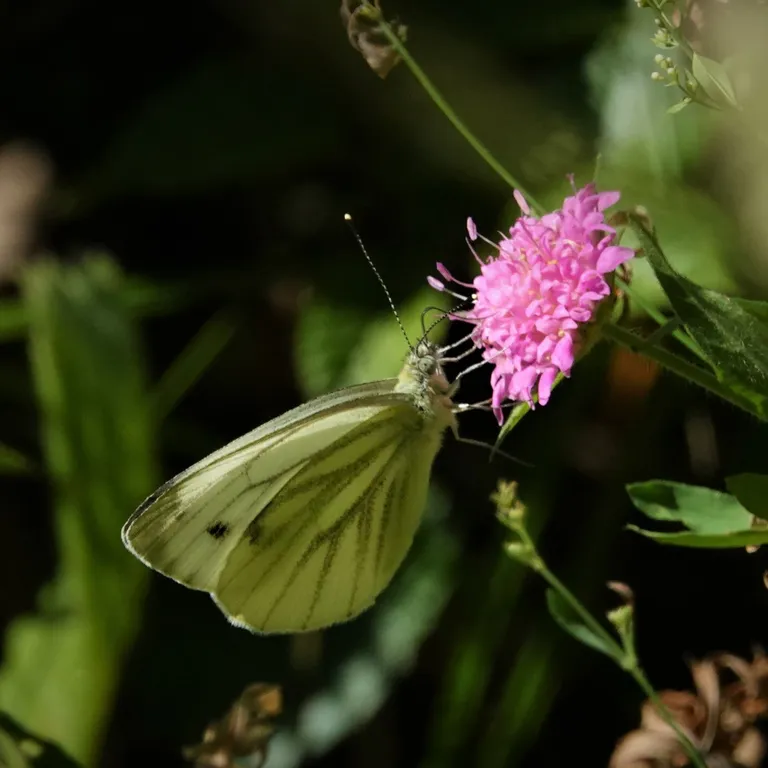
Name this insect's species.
Pieris napi
